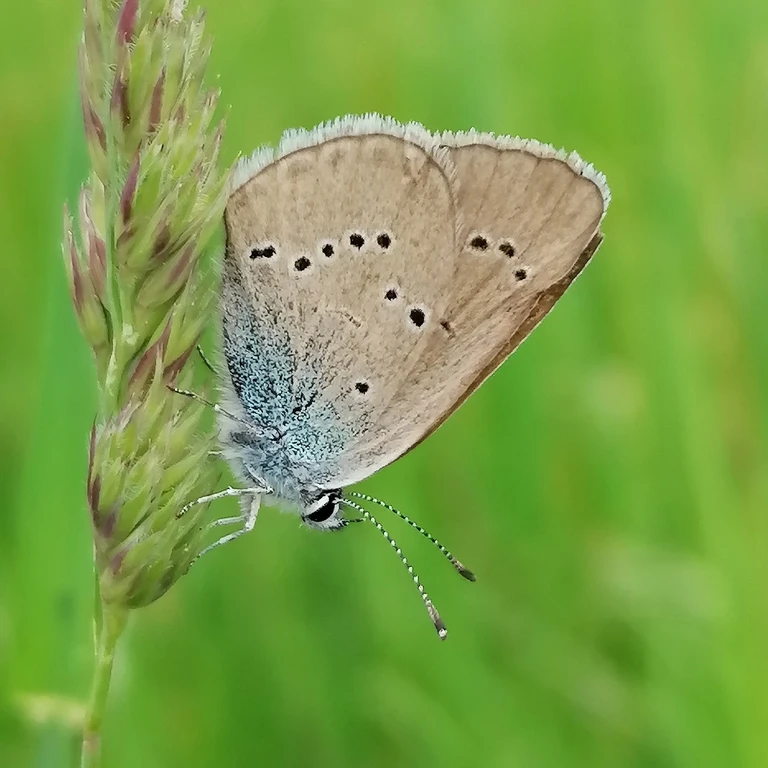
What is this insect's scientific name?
Cyaniris semiargus
